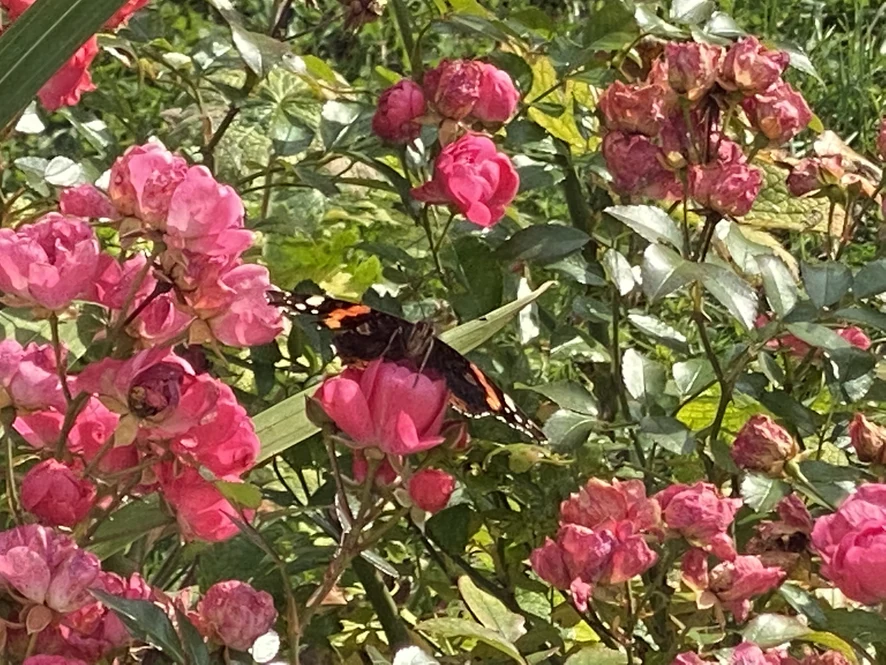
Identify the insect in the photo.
Vanessa atalanta
